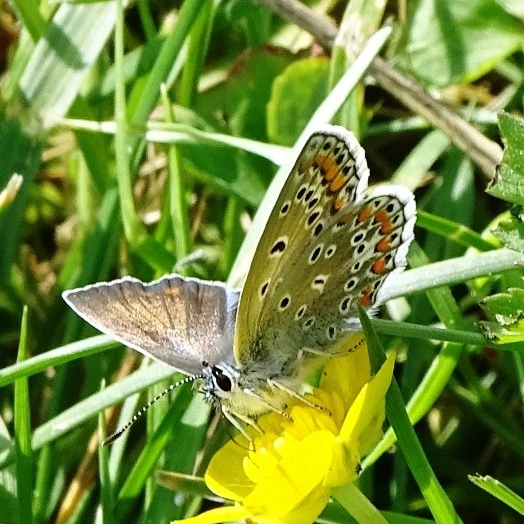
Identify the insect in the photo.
Polyommatus icarus
